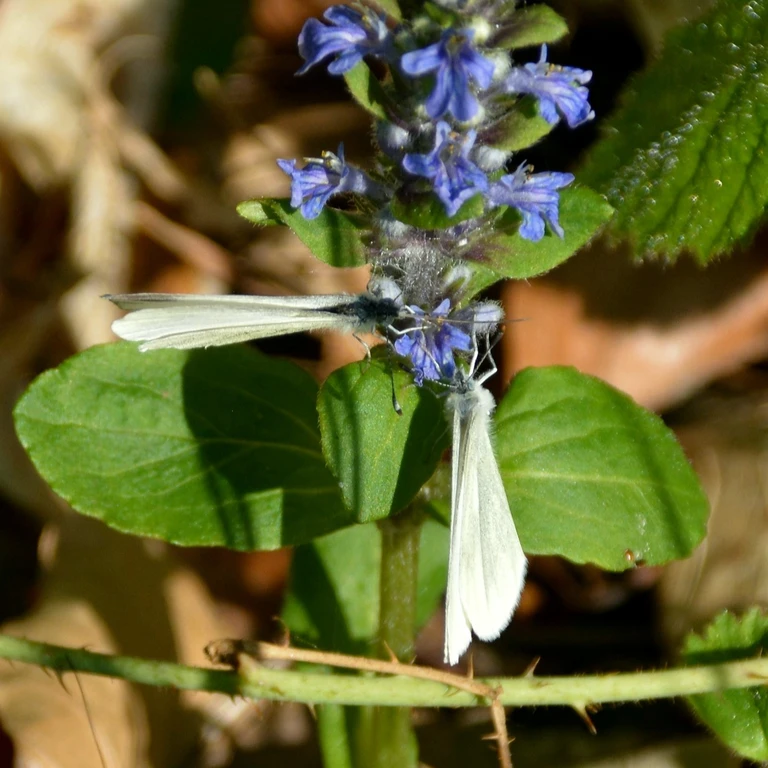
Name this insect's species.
Leptidea sinapis/juvernica
